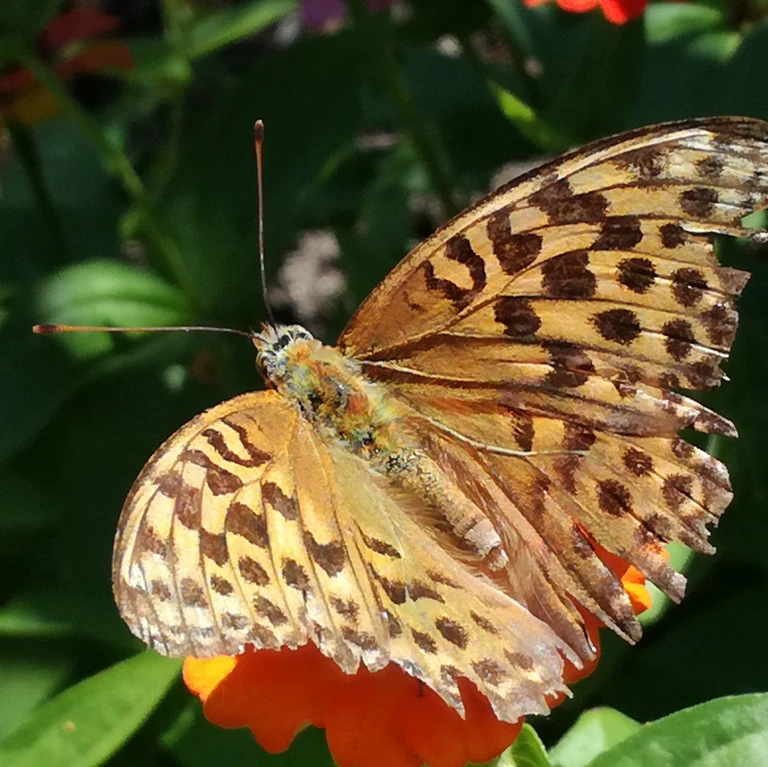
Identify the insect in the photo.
Argynnis paphia
